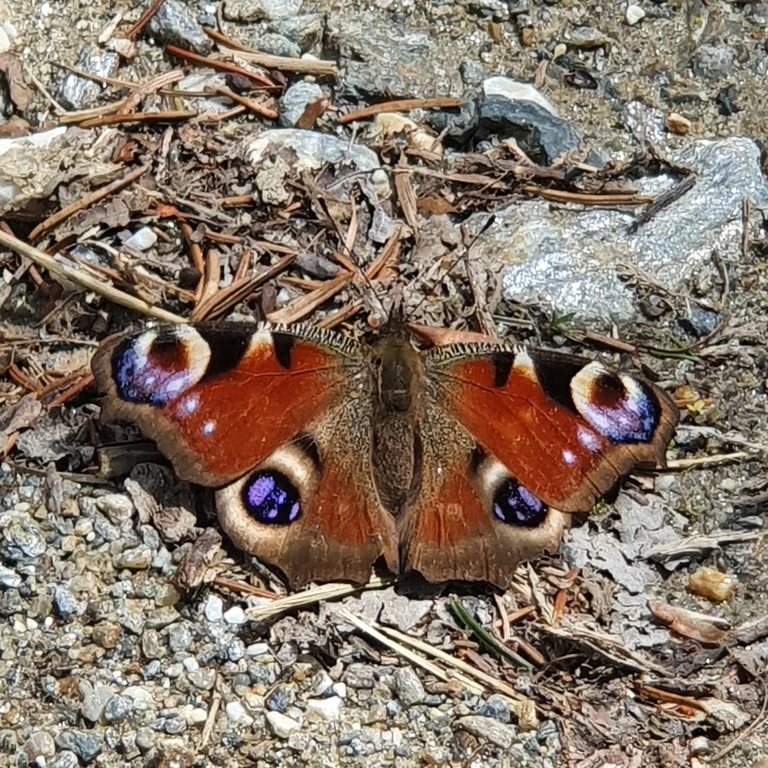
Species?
Aglais io
